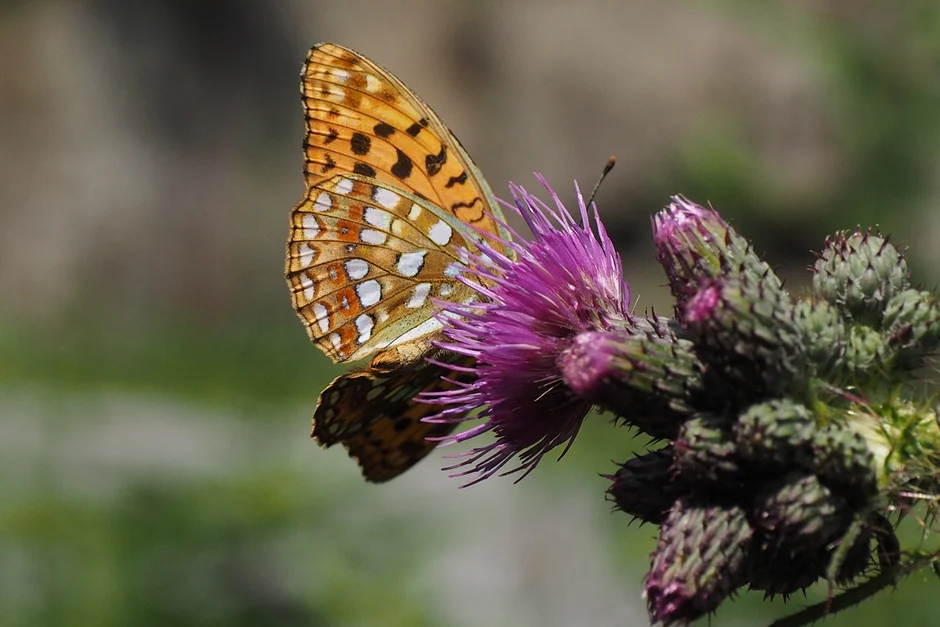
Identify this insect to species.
Fabriciana adippe
